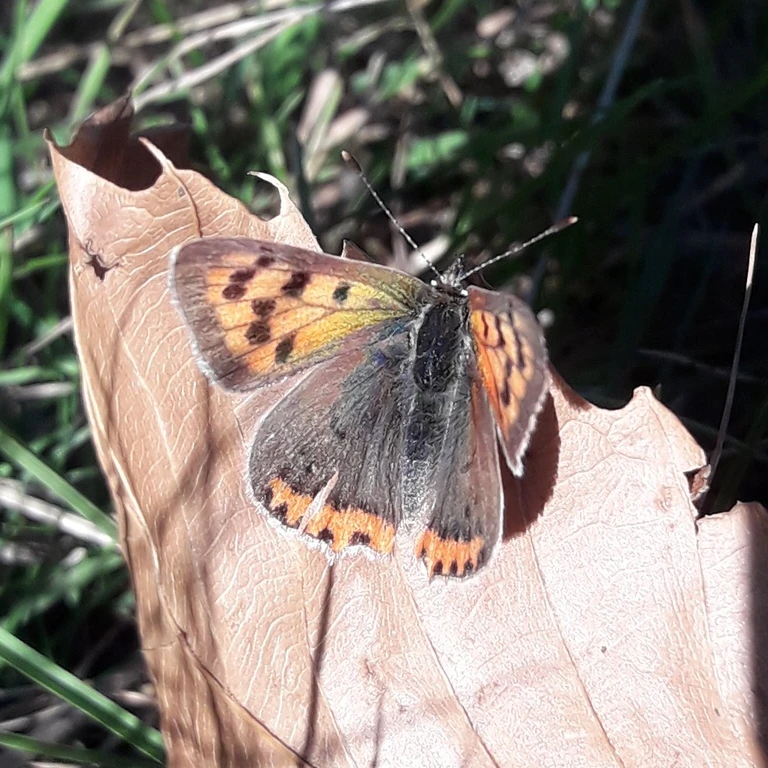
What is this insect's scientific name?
Lycaena phlaeas
